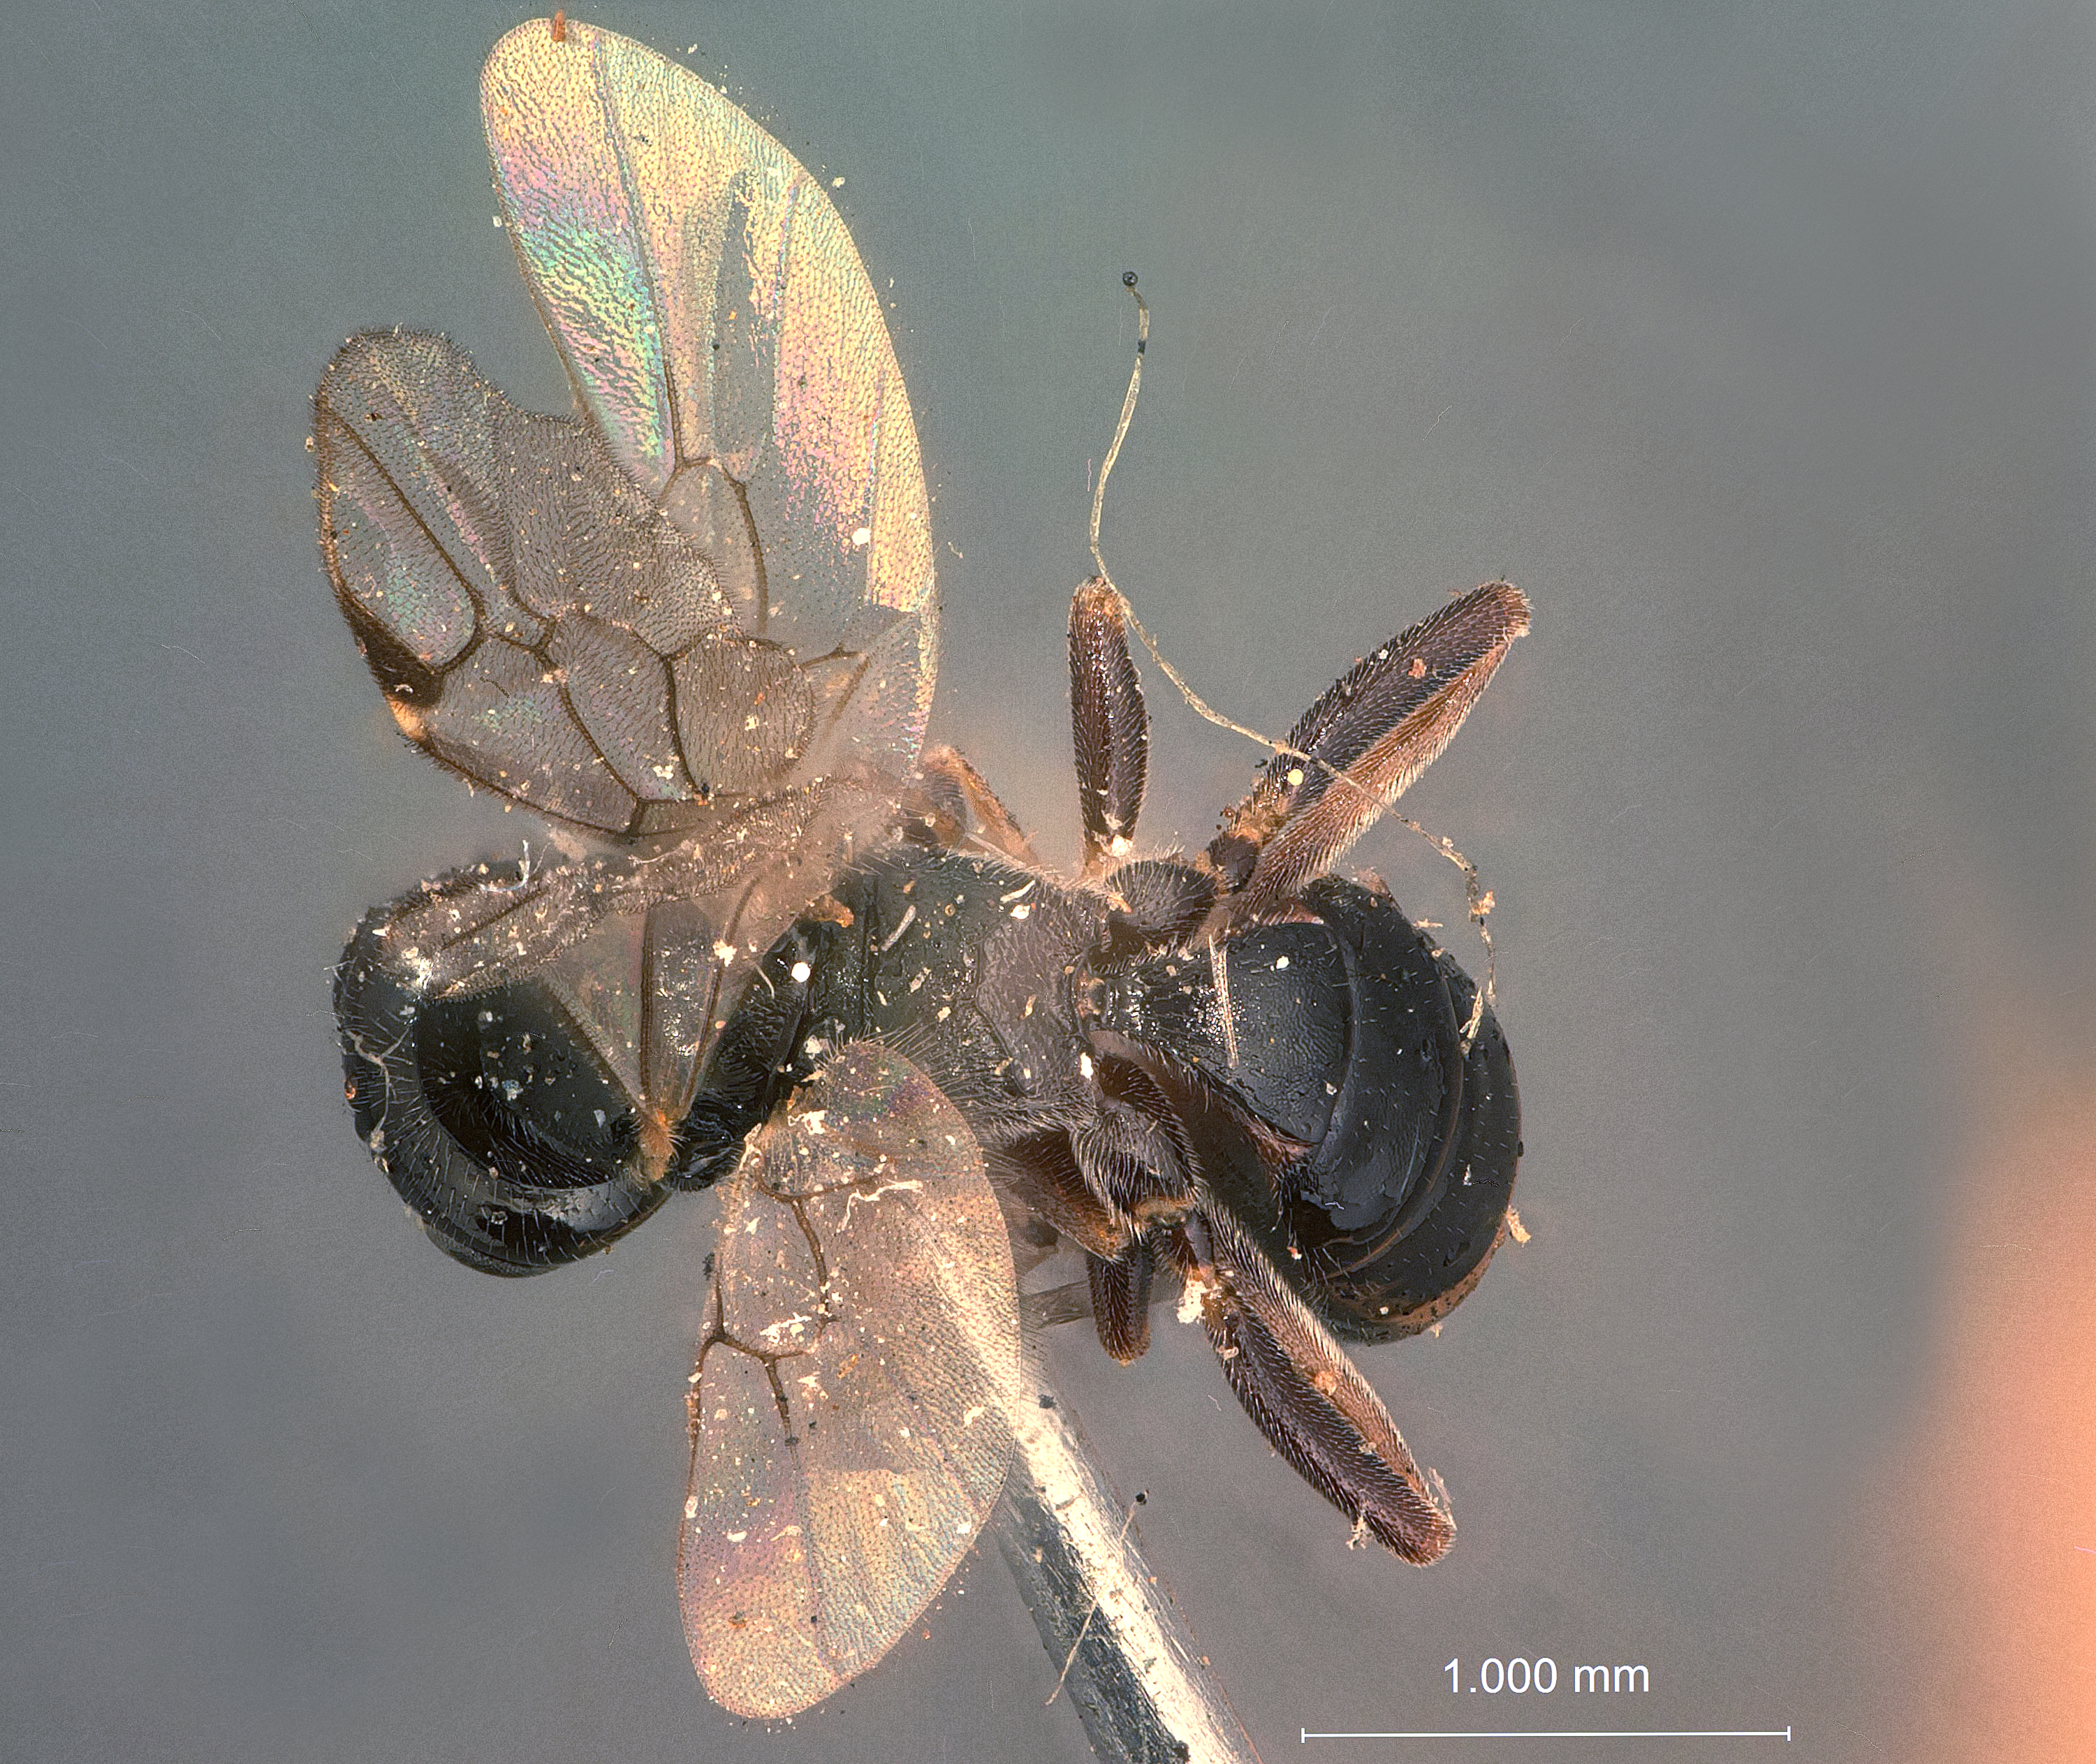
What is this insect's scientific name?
Algina alaskensis
